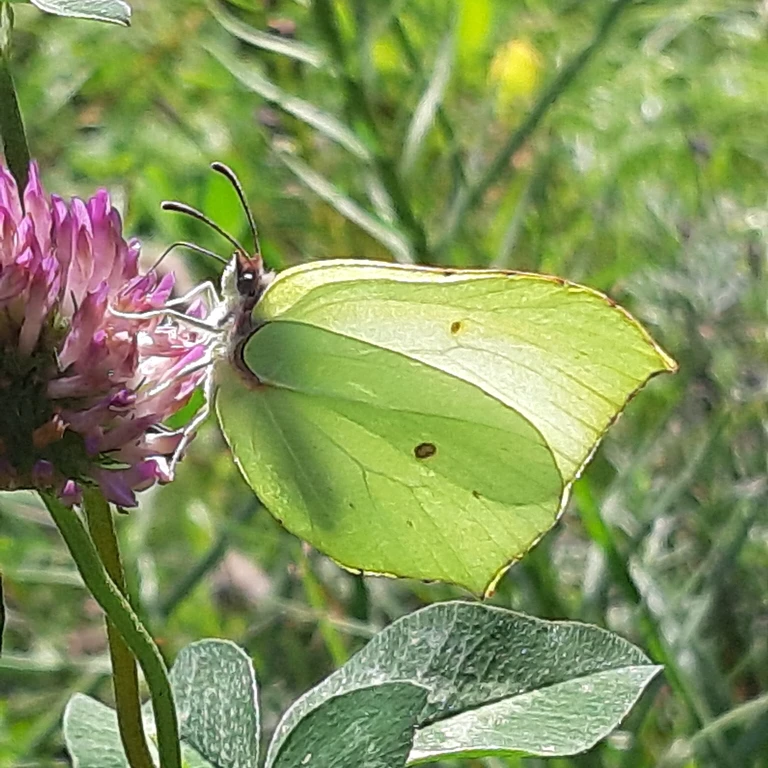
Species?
Gonepteryx rhamni
